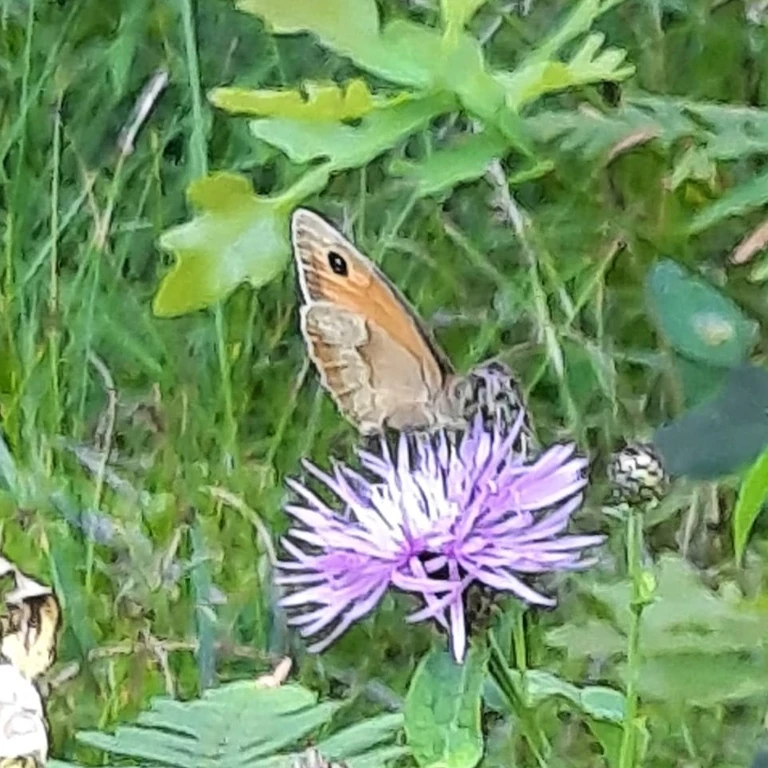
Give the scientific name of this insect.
Maniola jurtina
